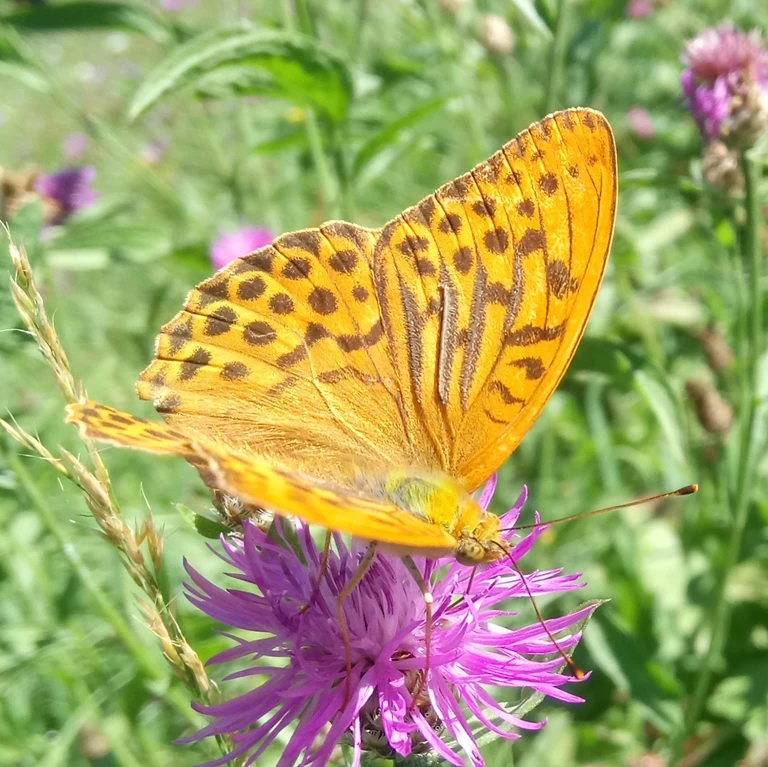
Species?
Argynnis paphia
